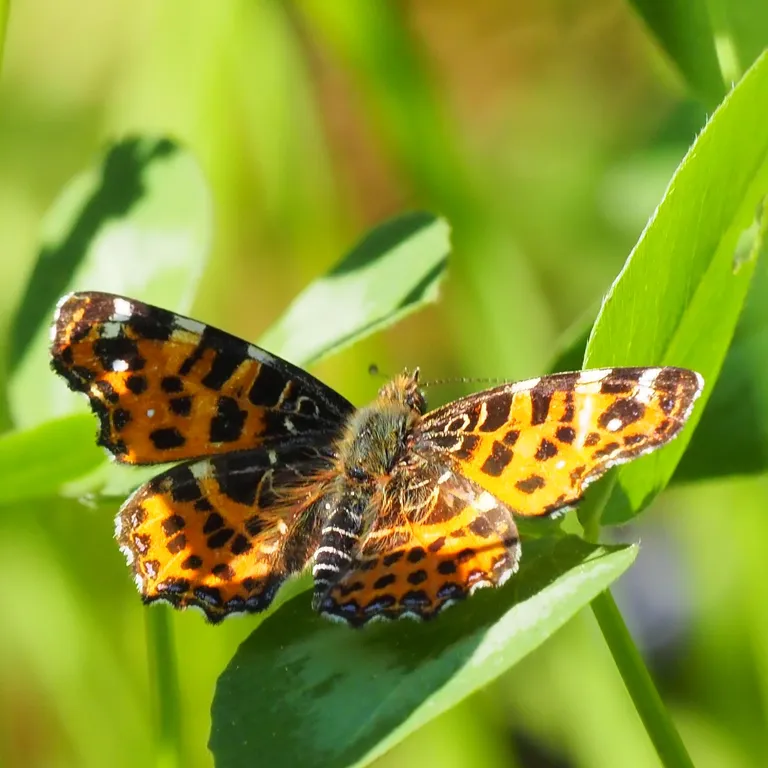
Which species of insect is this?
Araschnia levana
